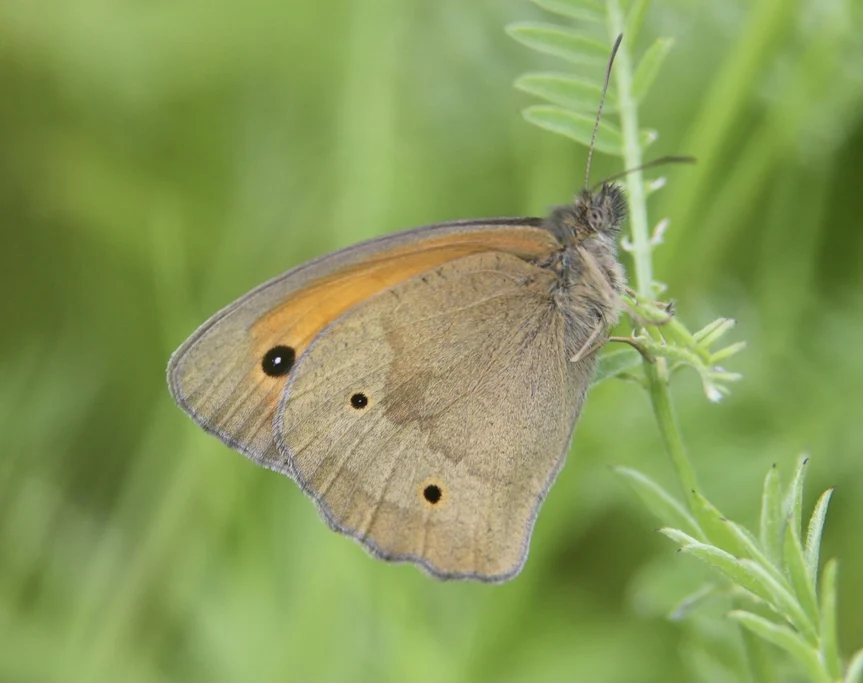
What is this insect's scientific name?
Maniola jurtina
